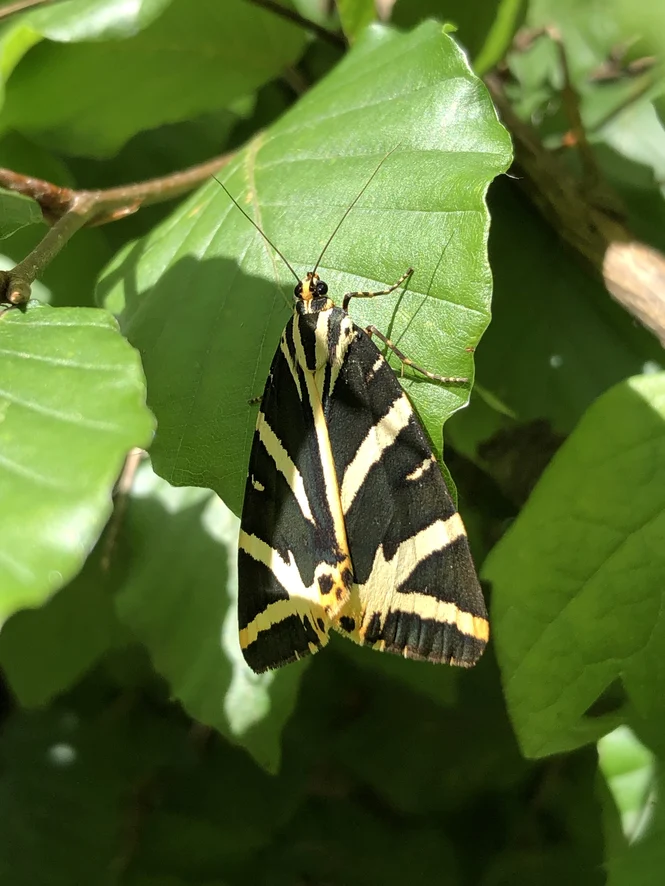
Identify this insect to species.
Euplagia quadripunctaria
